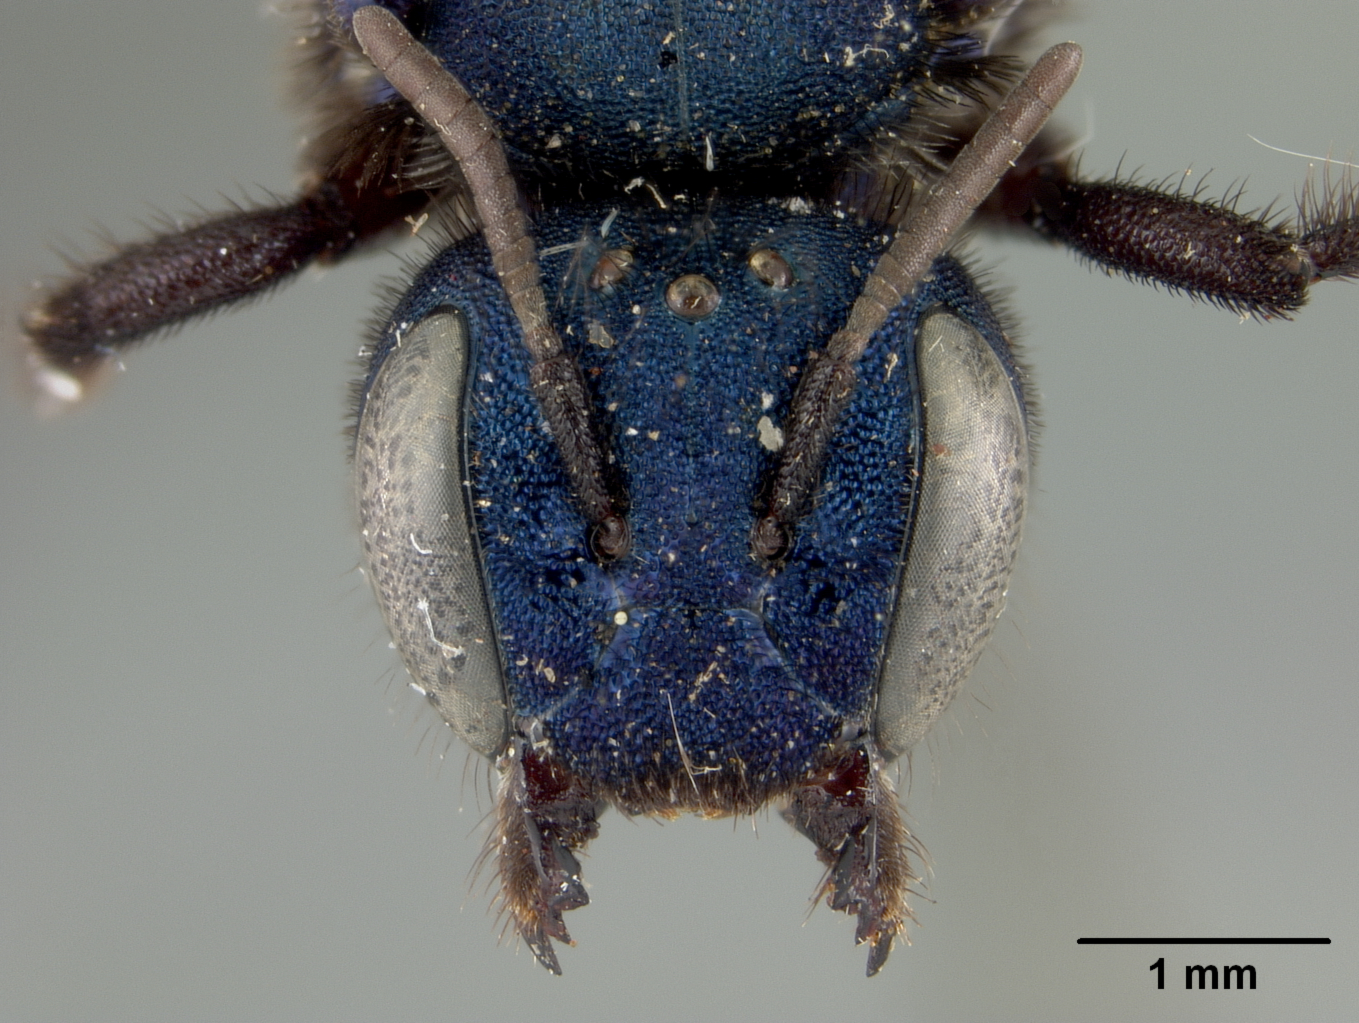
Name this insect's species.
Osmia sanctae-rosae
